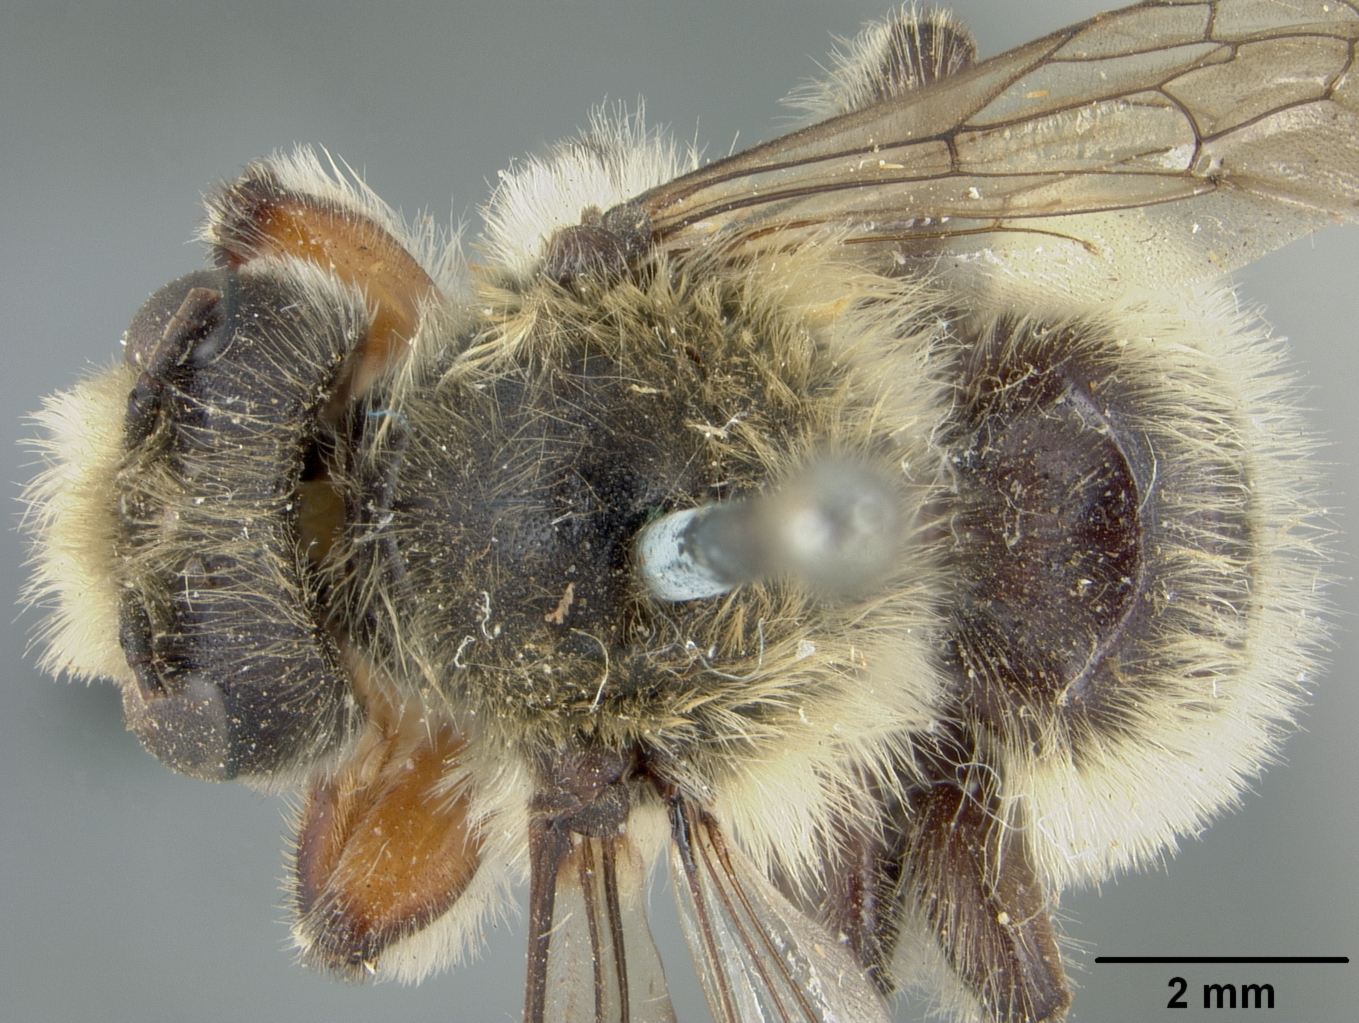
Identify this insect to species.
Megachile wootoni
